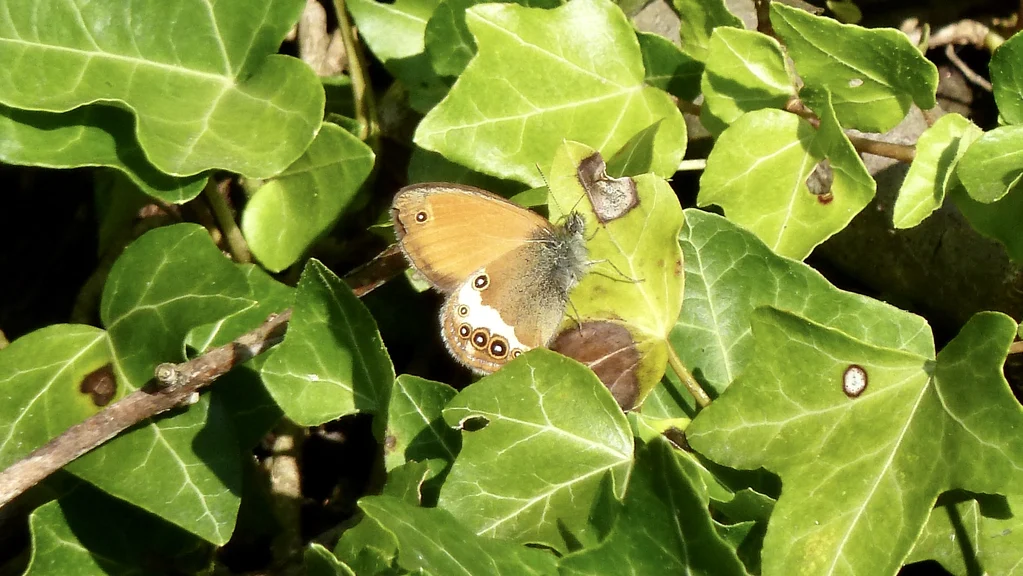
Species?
Coenonympha arcania
